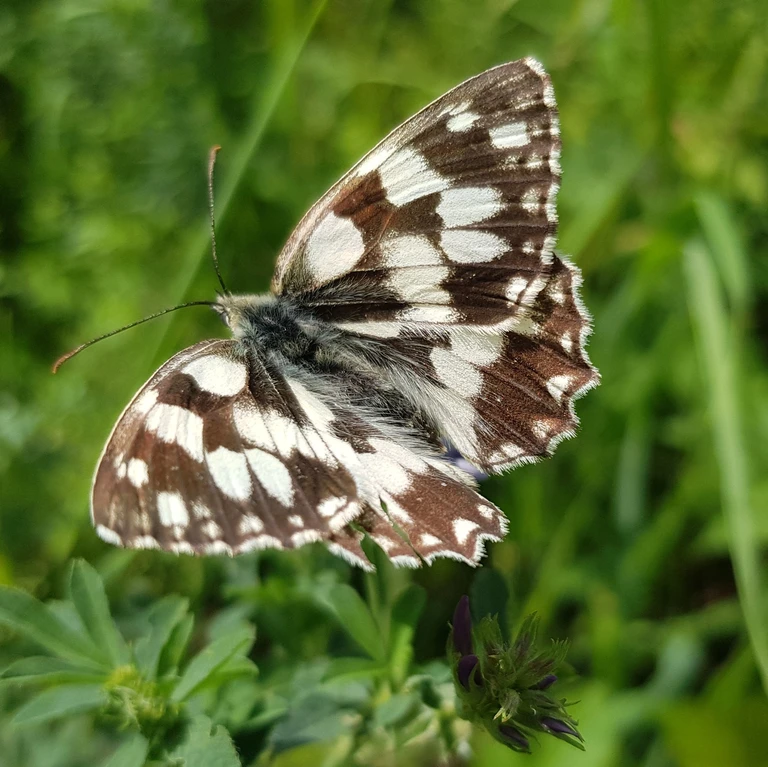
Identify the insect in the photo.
Melanargia galathea
